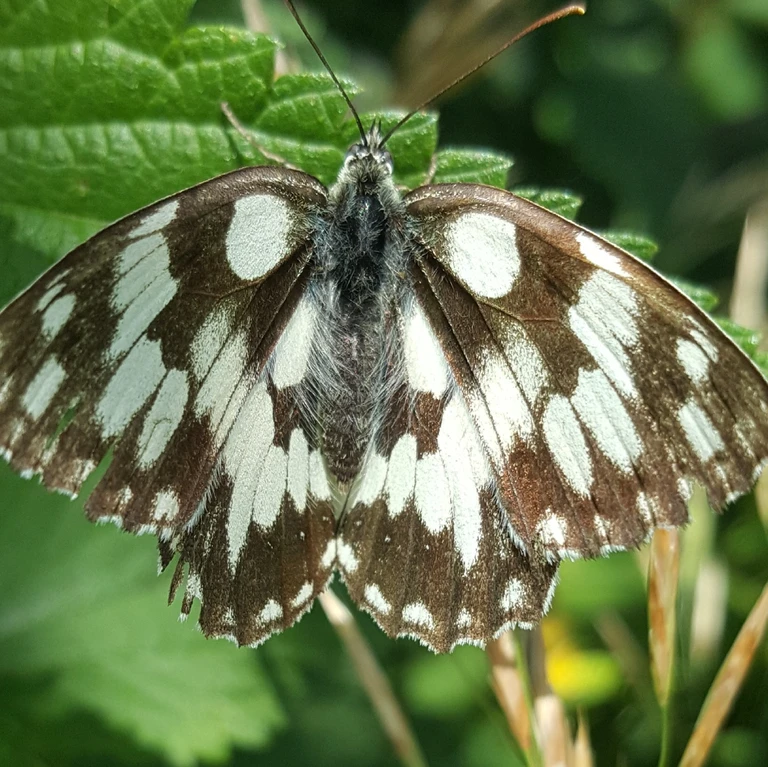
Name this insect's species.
Melanargia galathea
